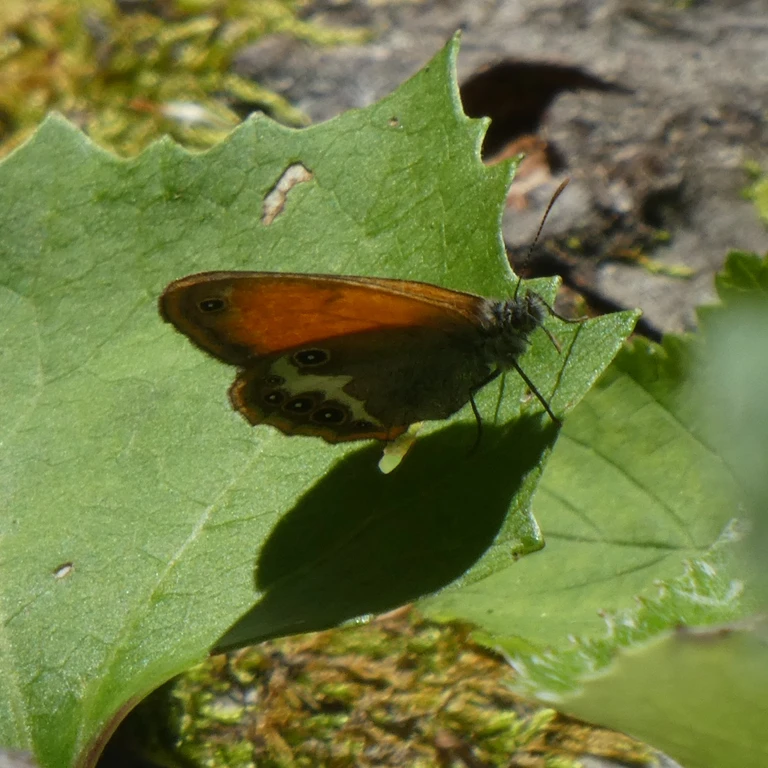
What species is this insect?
Coenonympha arcania
